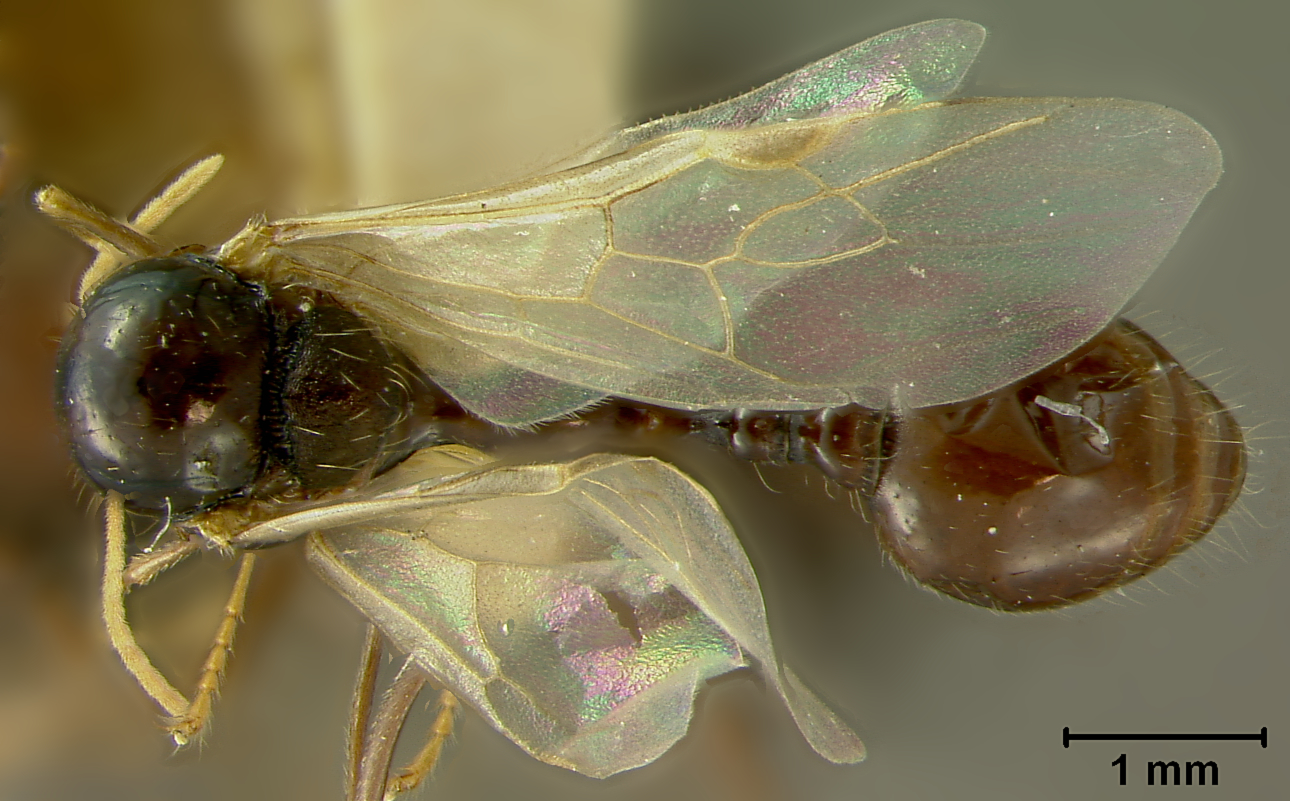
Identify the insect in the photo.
Aphaenogaster geei
